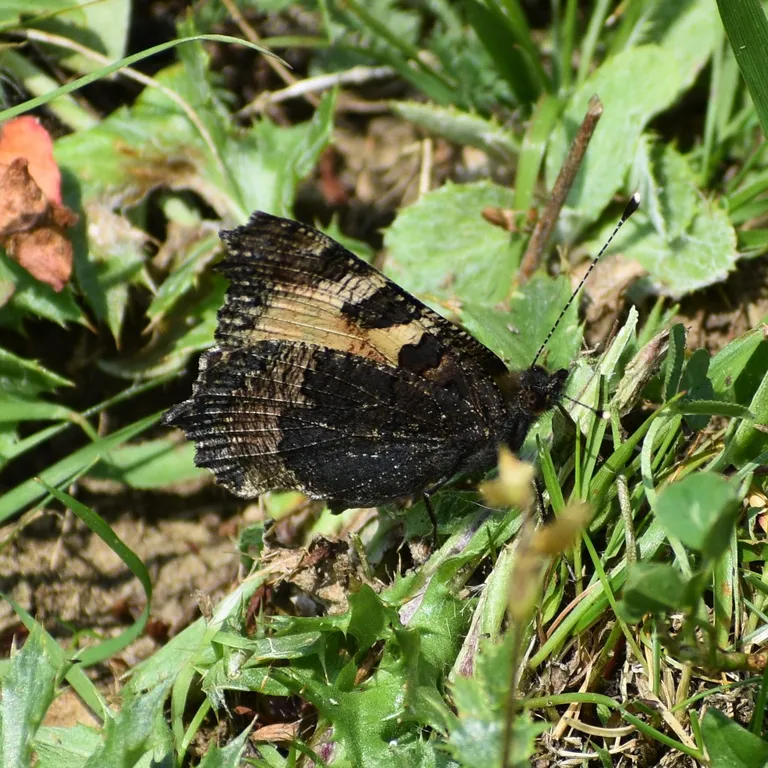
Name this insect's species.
Aglais urticae
